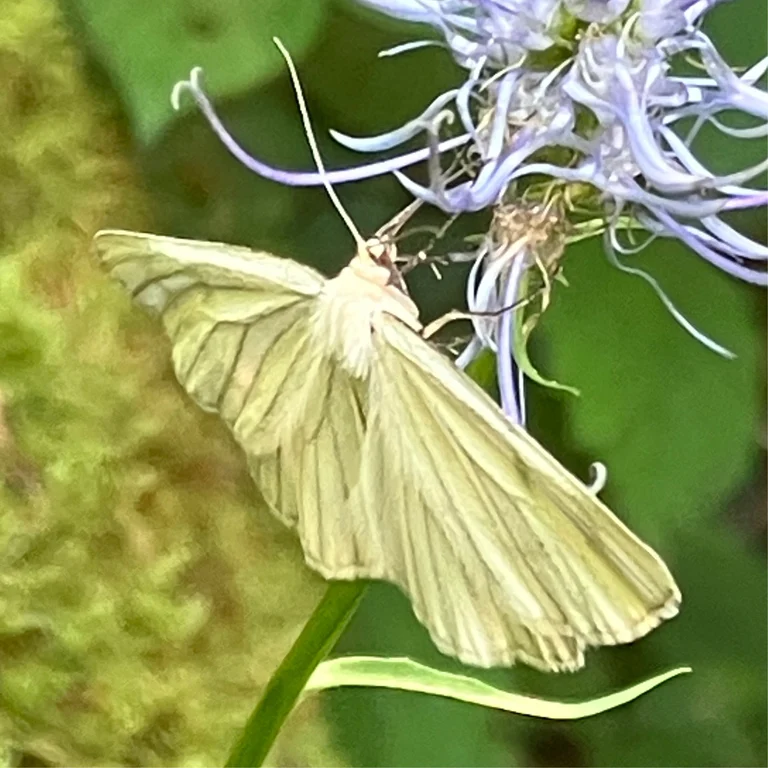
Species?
Siona lineata
